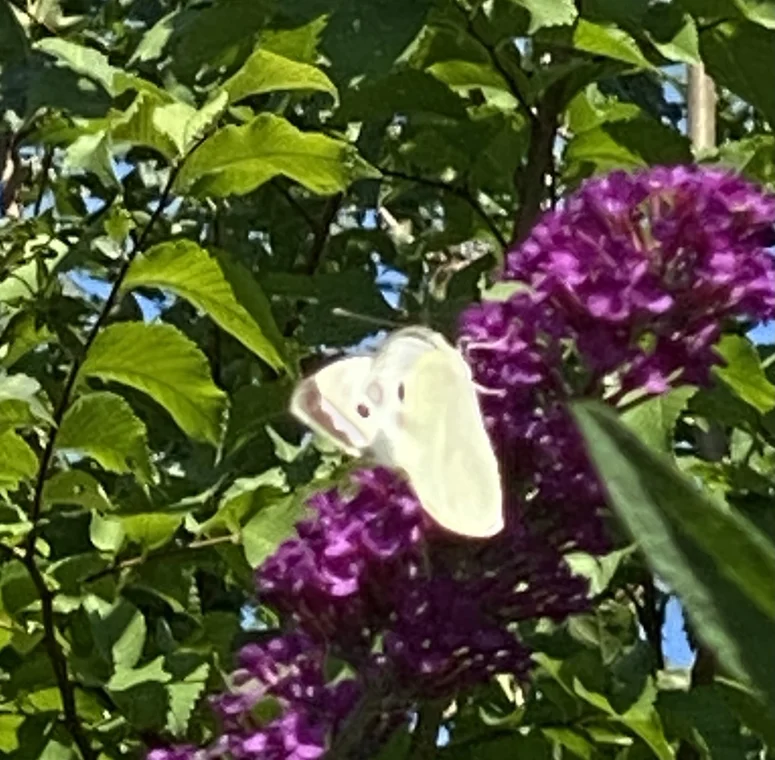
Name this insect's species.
Pieris brassicae
